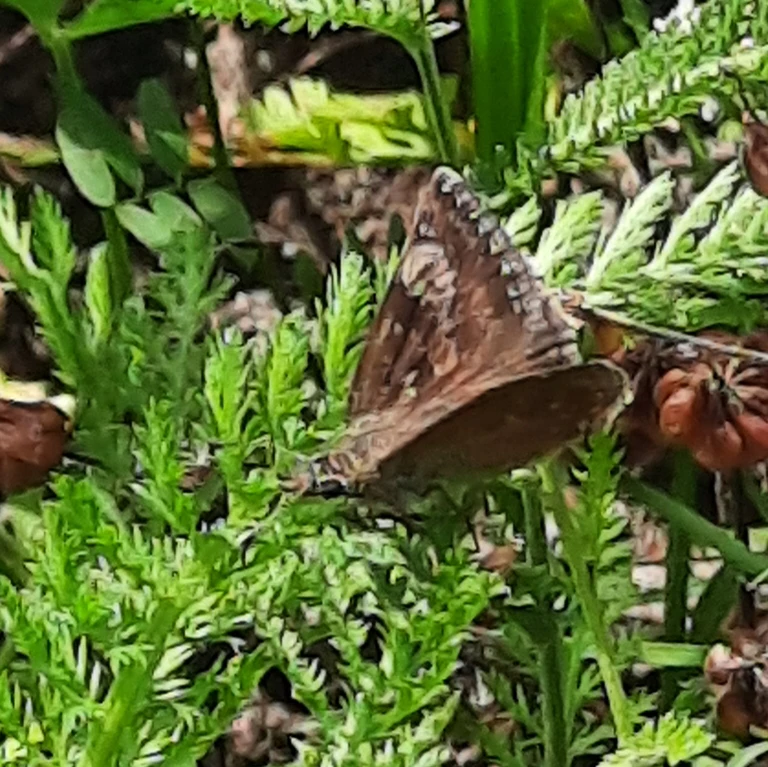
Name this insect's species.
Erynnis tages
